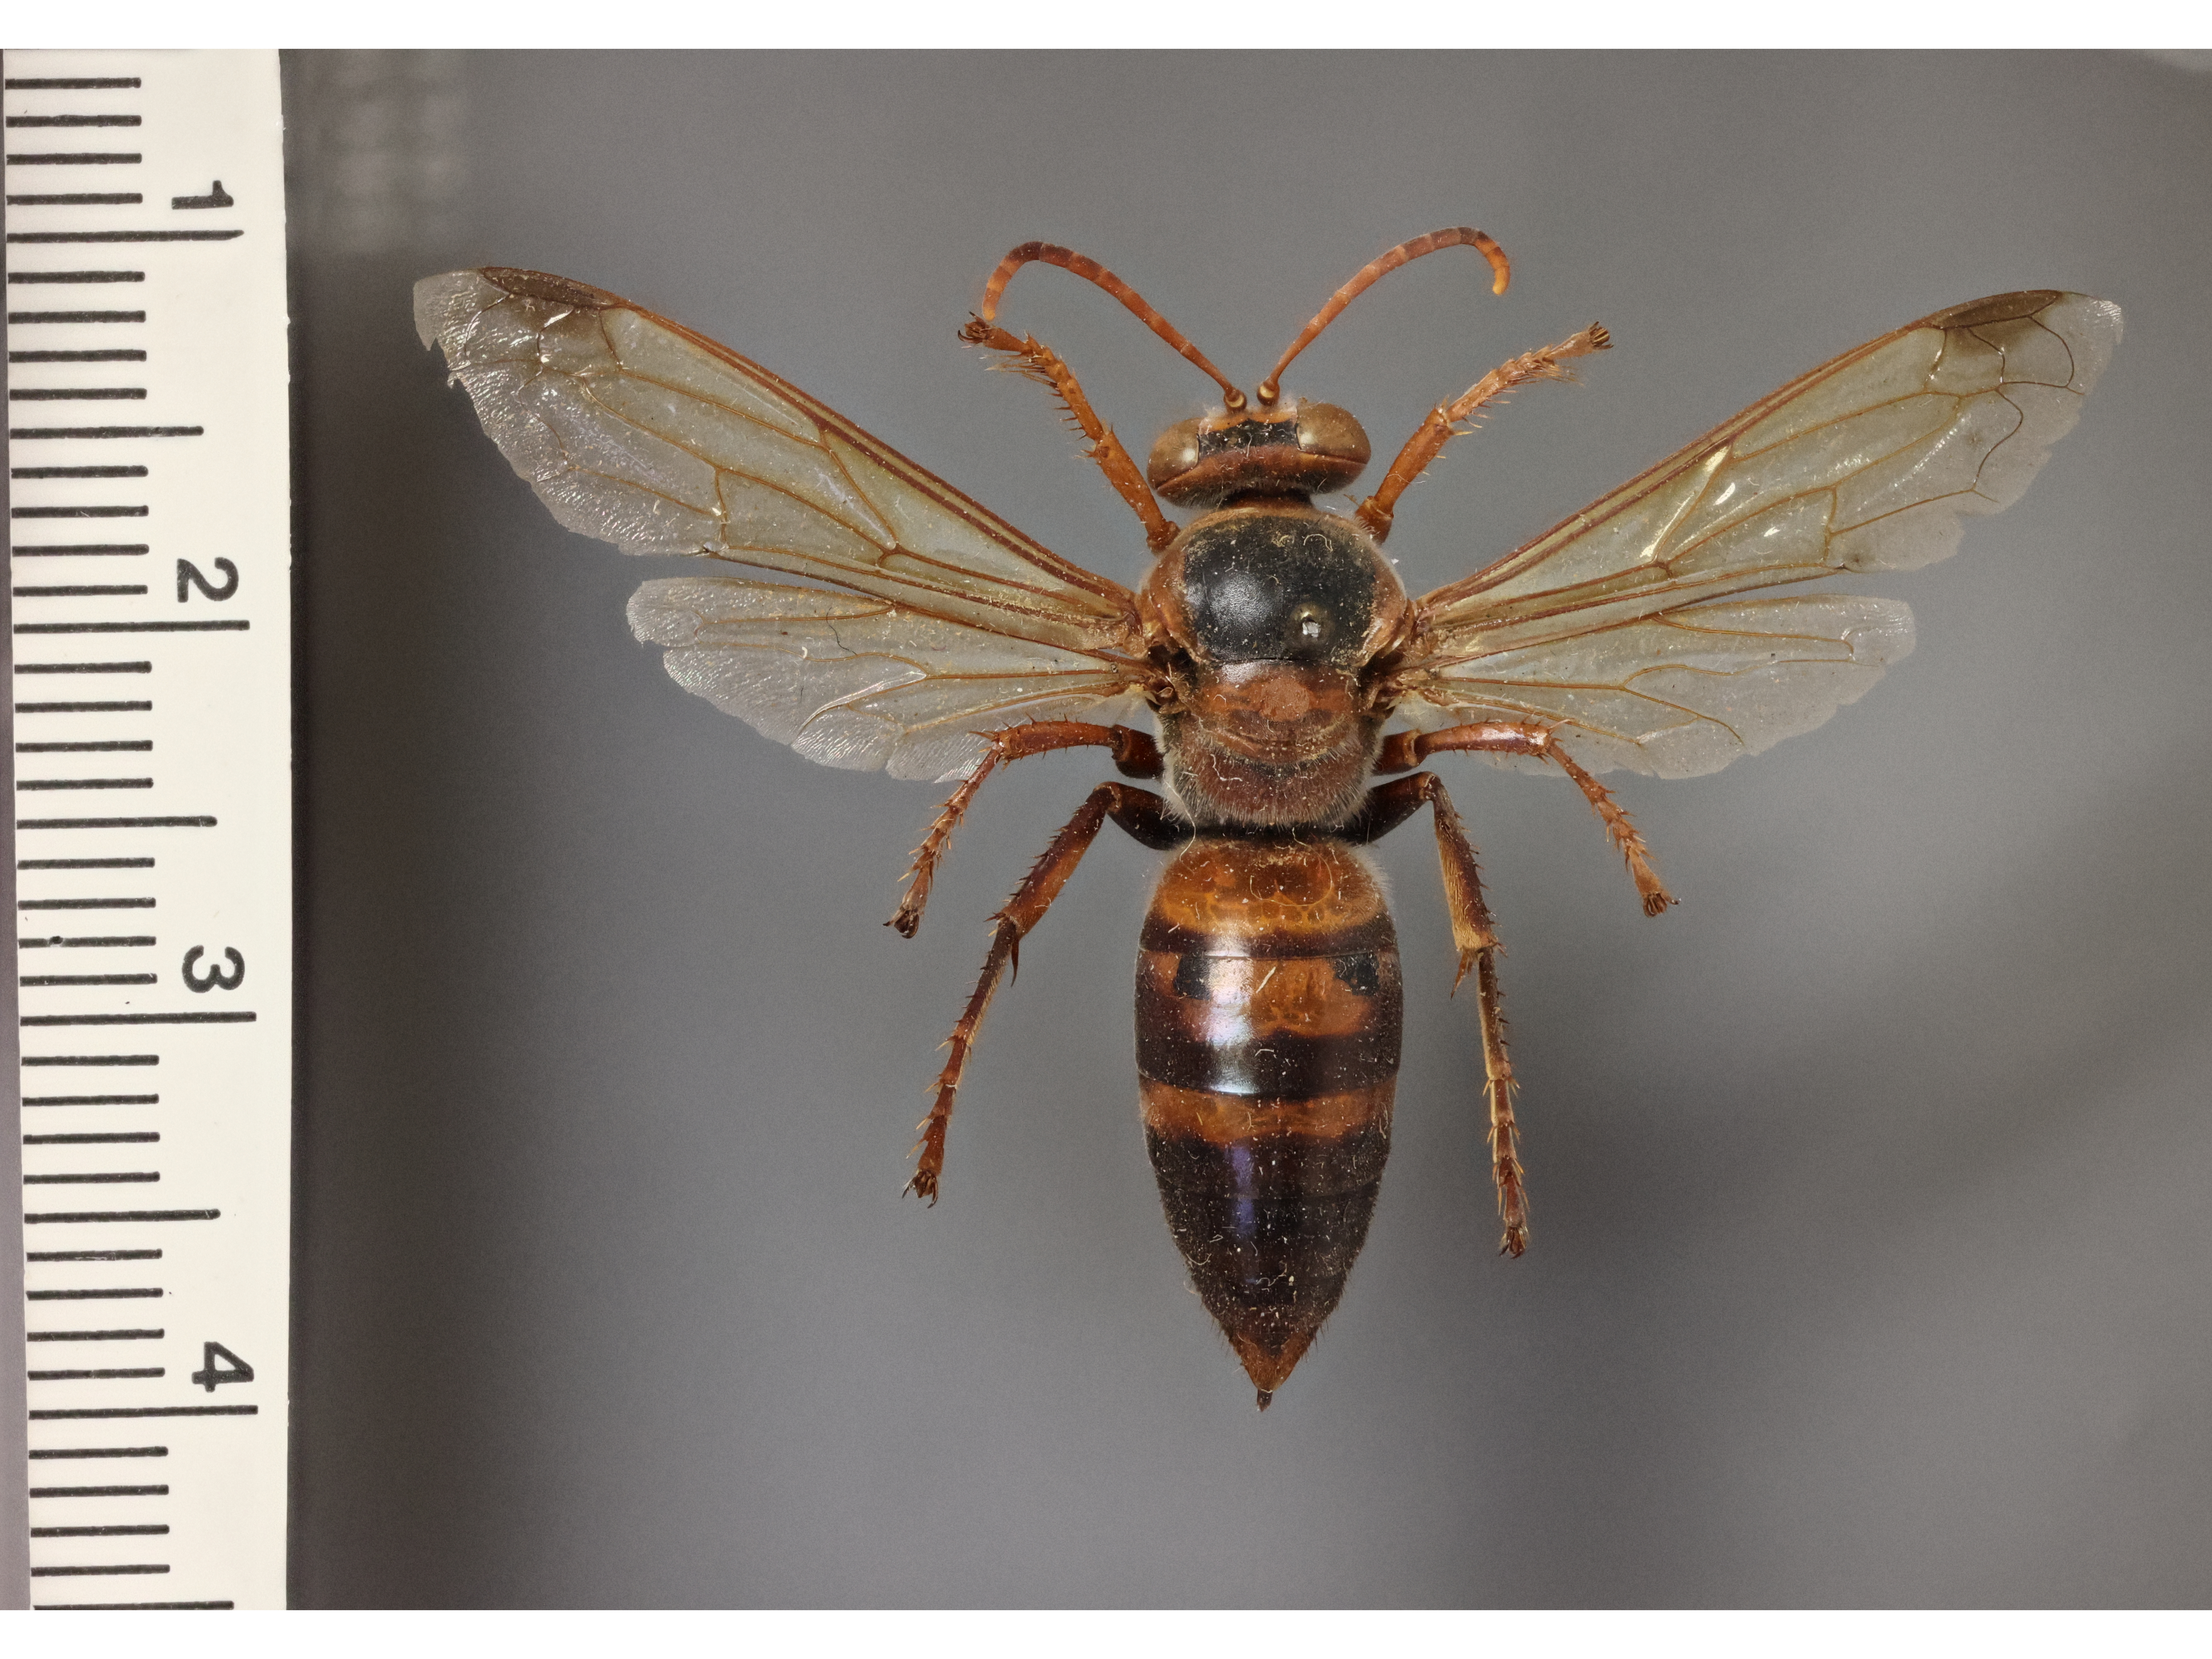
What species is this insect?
Stizus rufoniger
